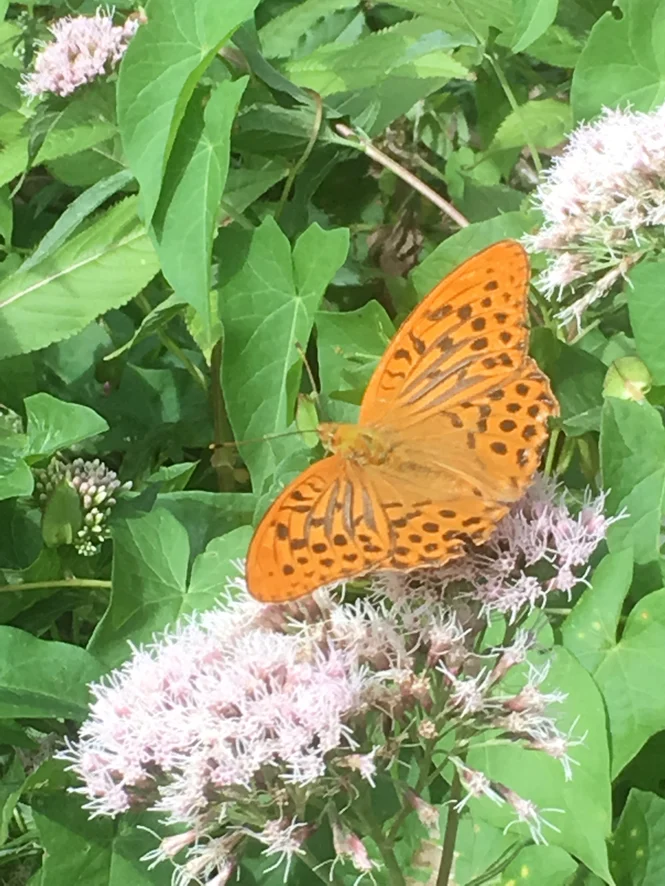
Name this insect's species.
Argynnis paphia
